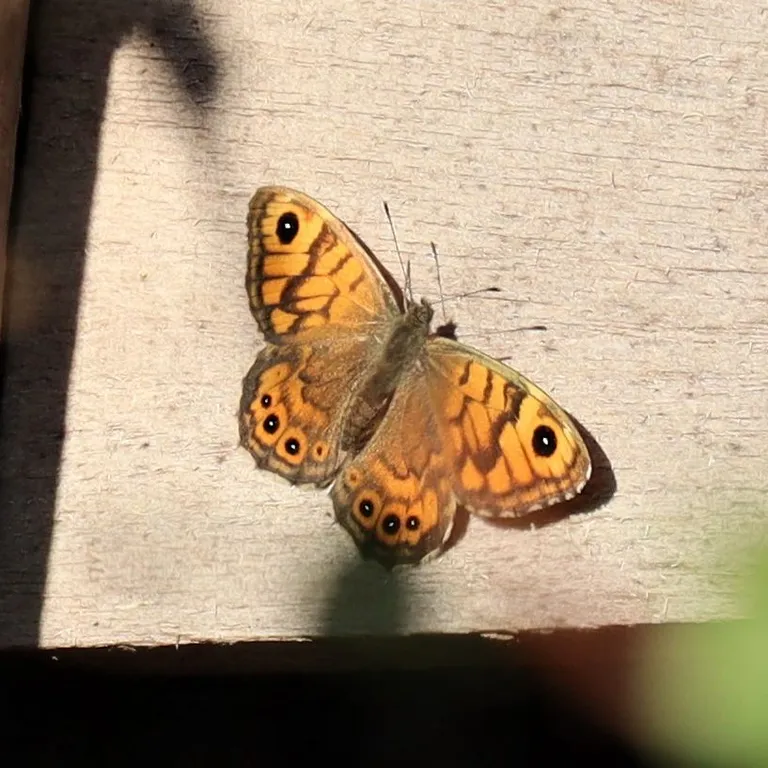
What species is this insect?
Lasiommata megera (also Pararge megera)
